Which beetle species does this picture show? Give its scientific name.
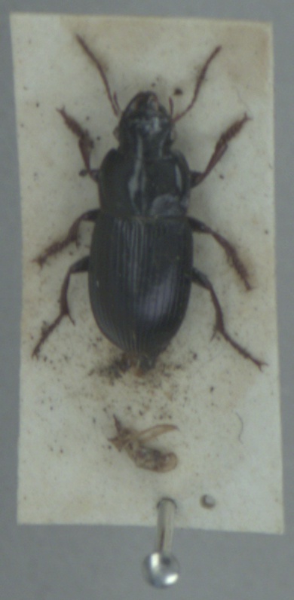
Harpalus rubripes
